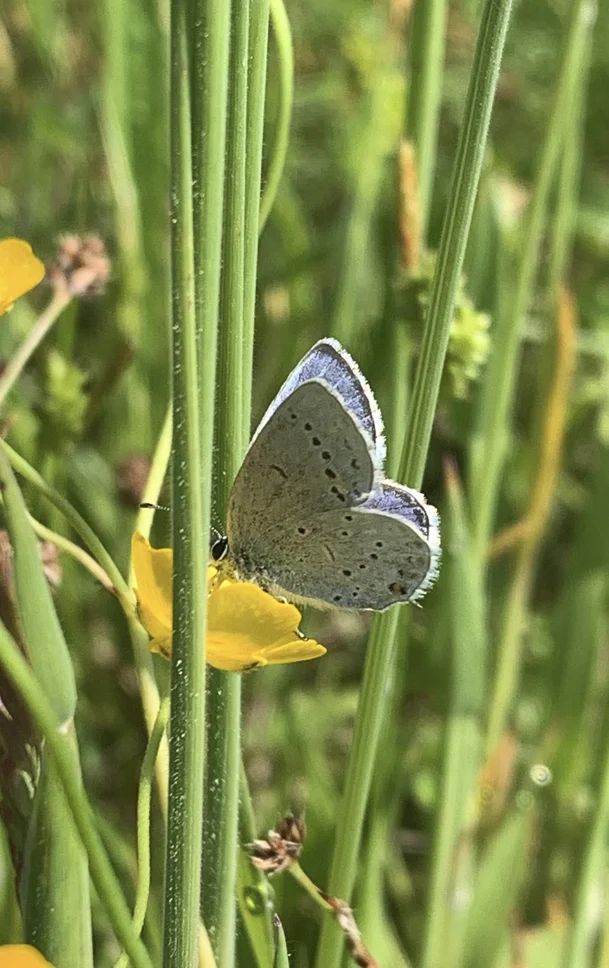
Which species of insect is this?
Cupido argiades (also Elkalyce argiades)
